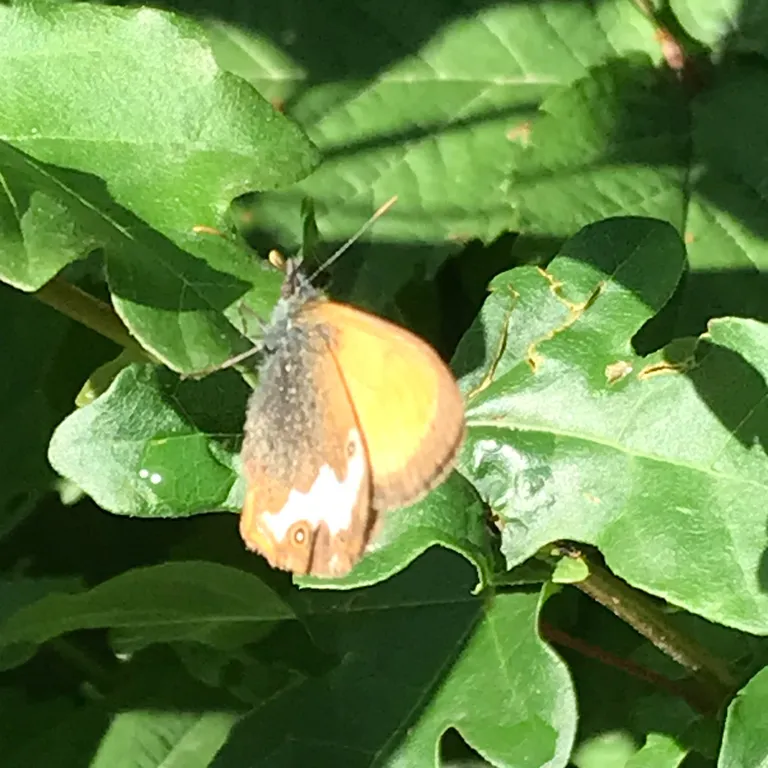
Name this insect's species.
Coenonympha arcania
